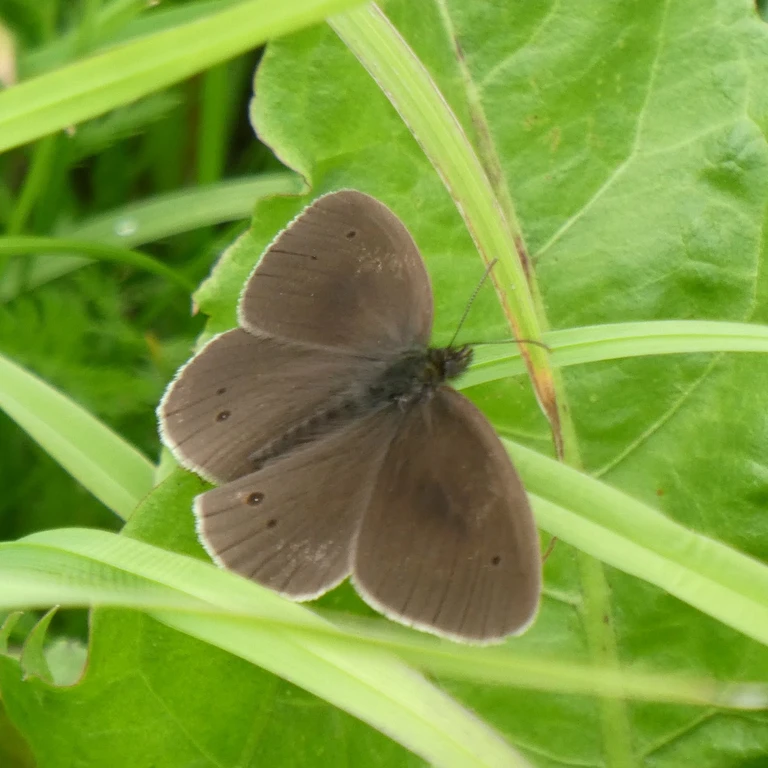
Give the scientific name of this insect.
Aphantopus hyperantus
